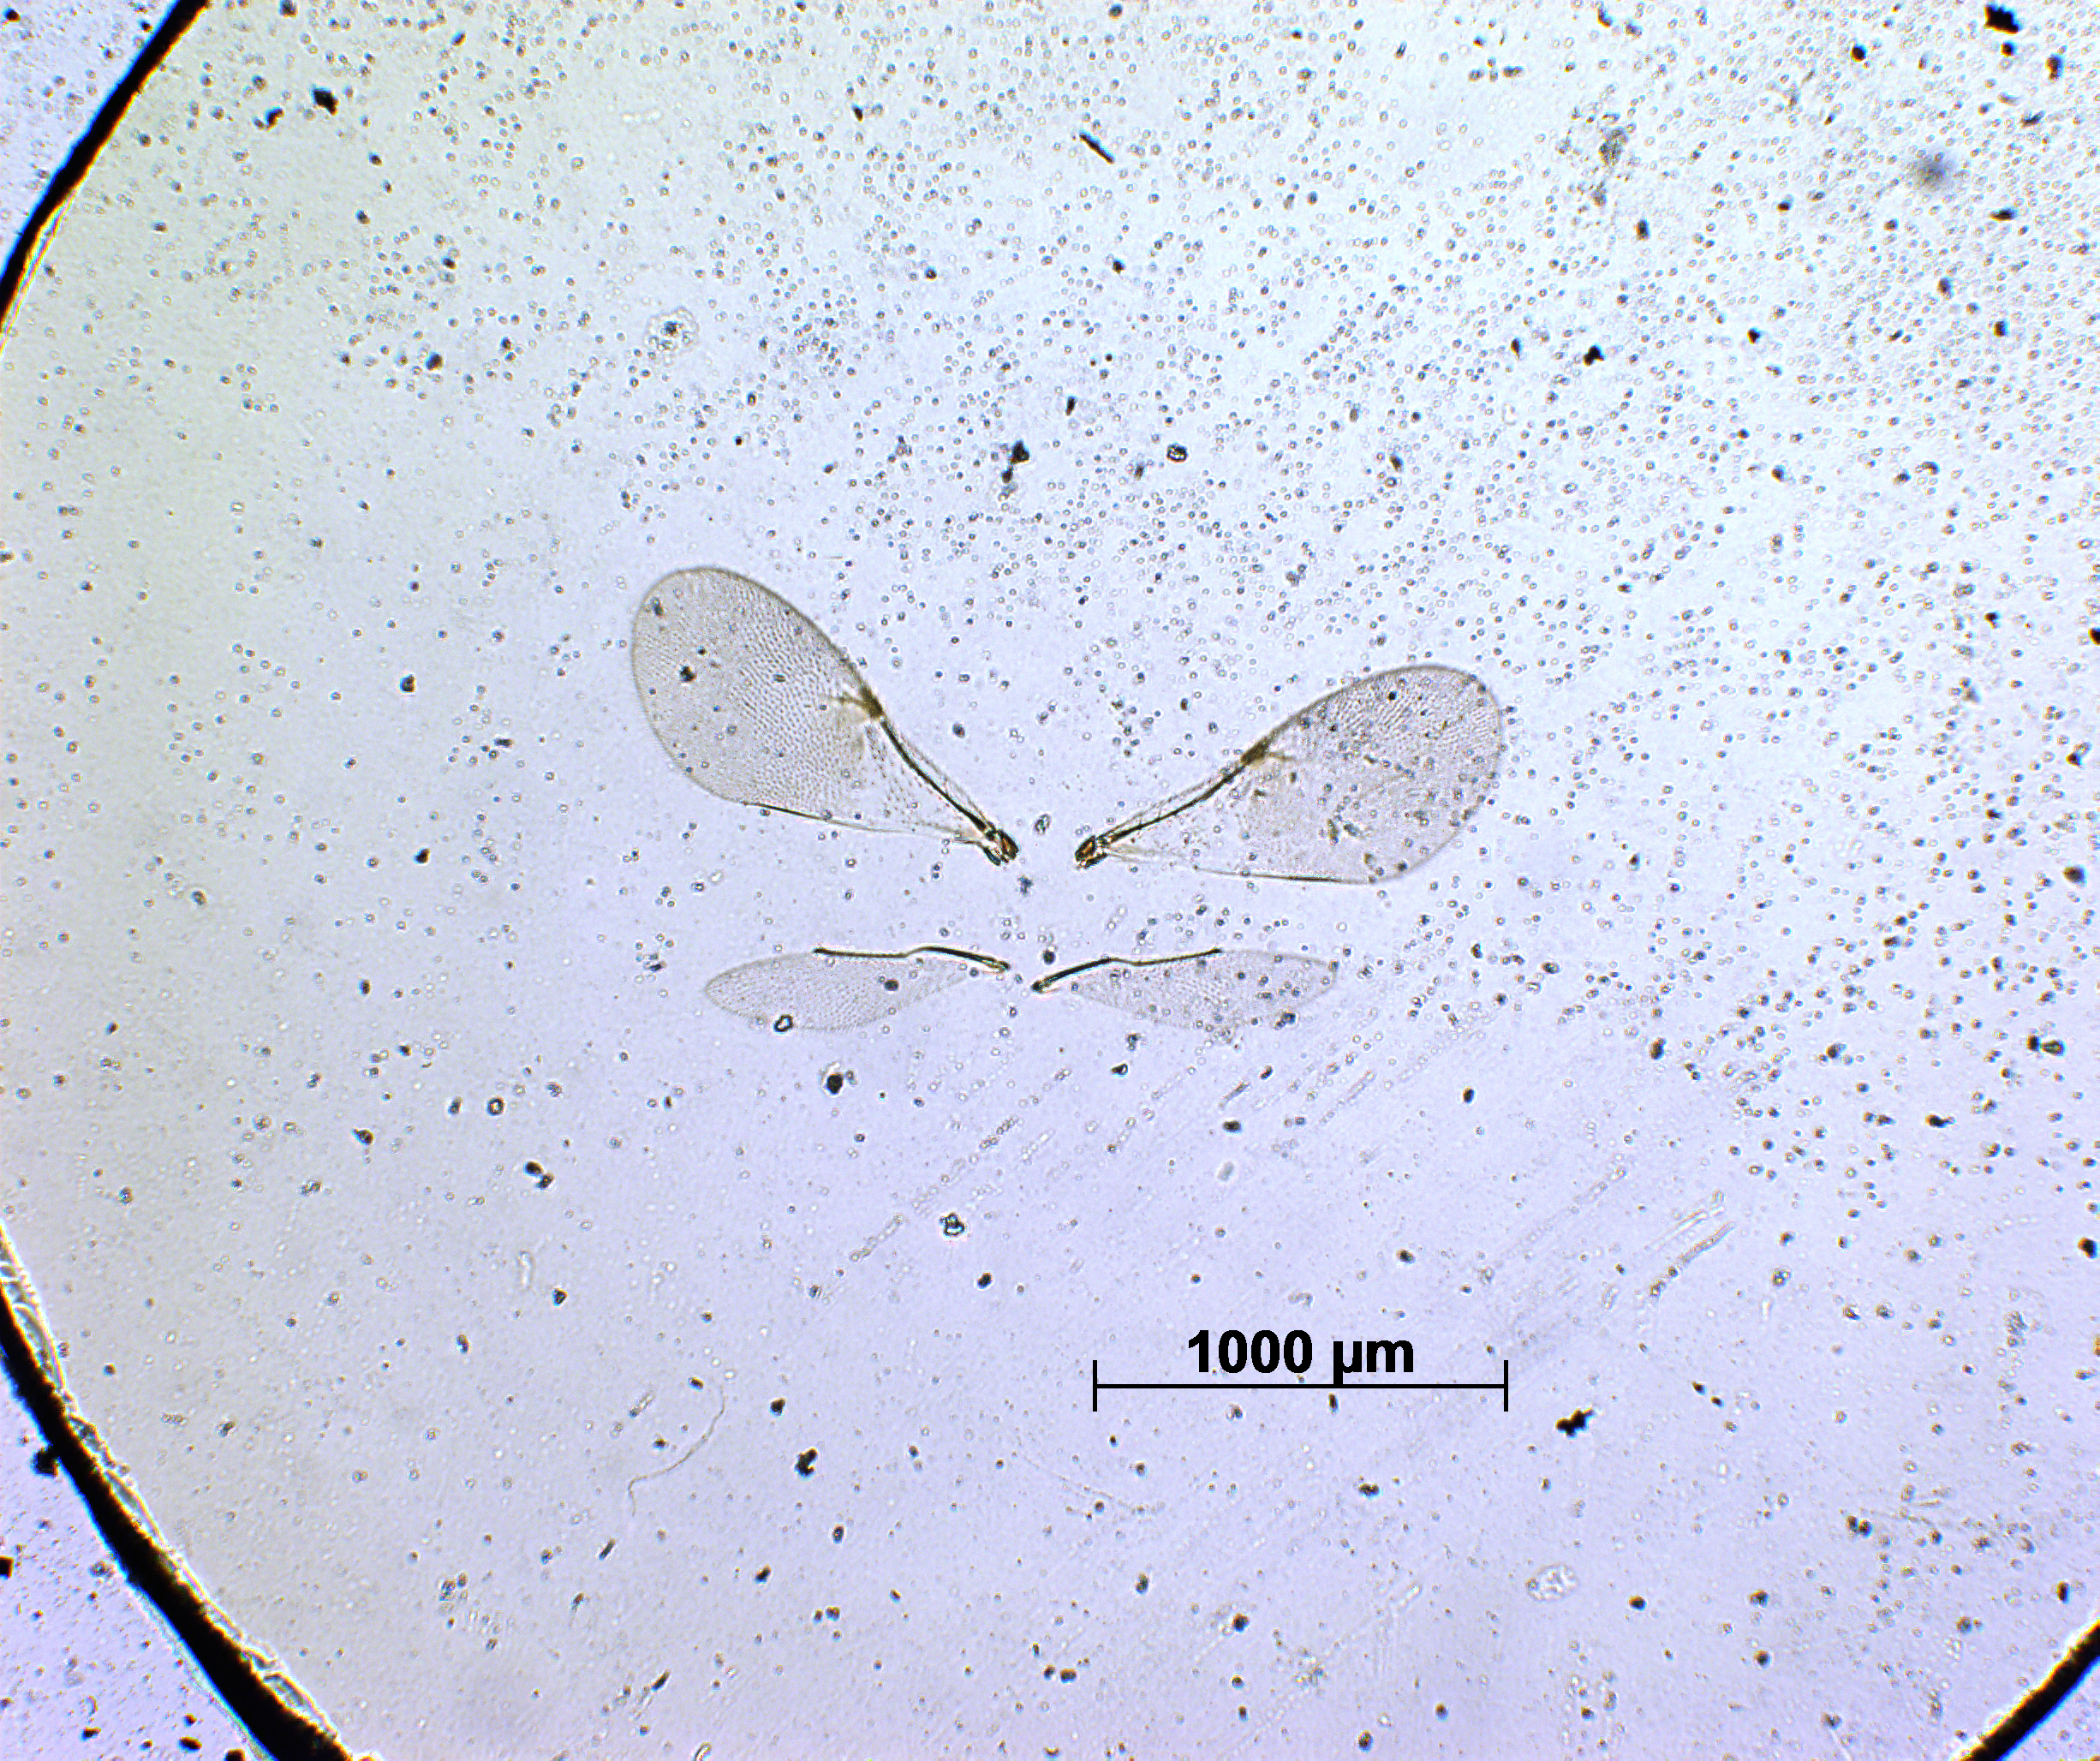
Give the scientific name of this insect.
Copidosoma japonicum
